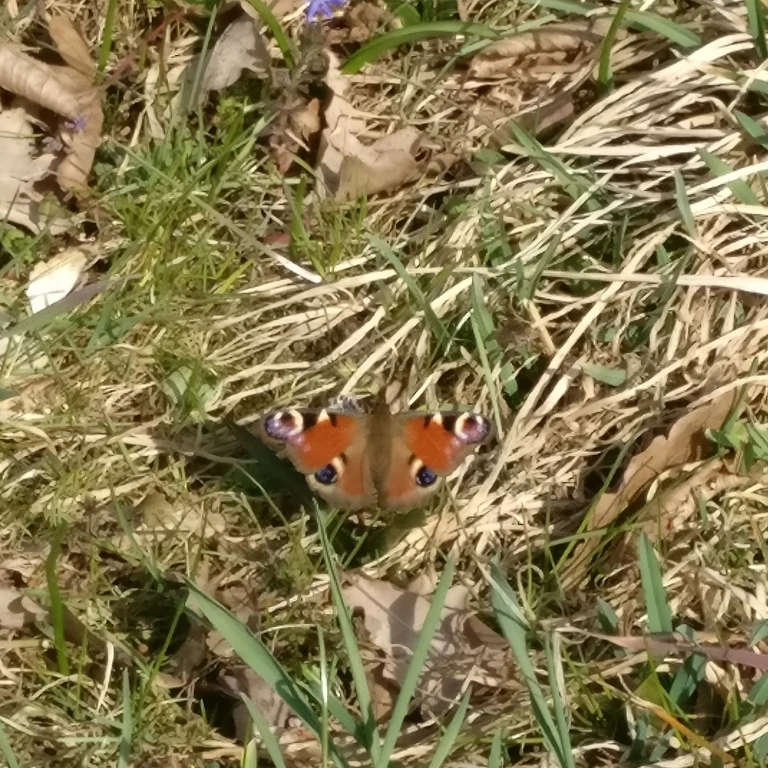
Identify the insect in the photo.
Aglais io
